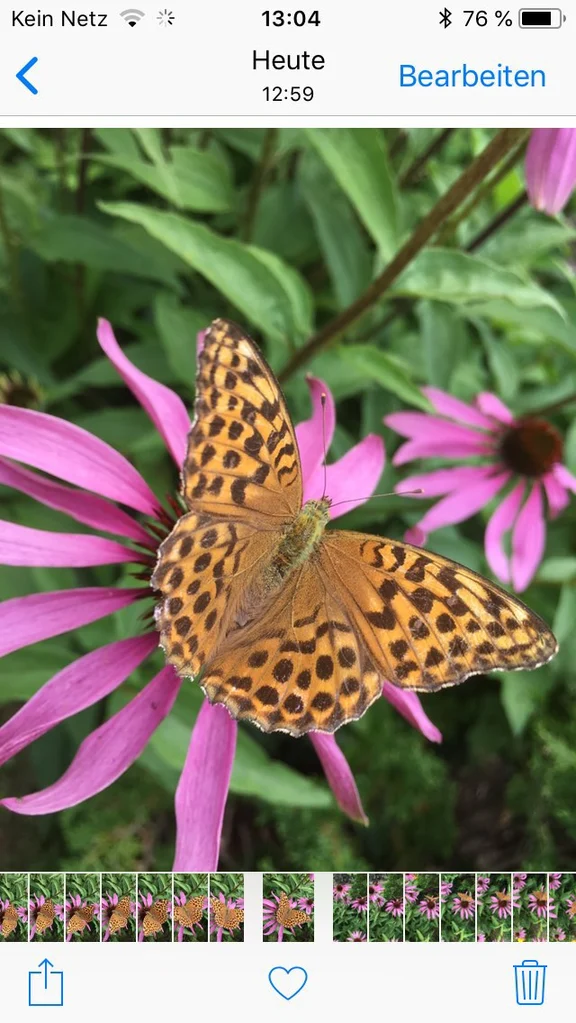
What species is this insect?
Argynnis paphia
